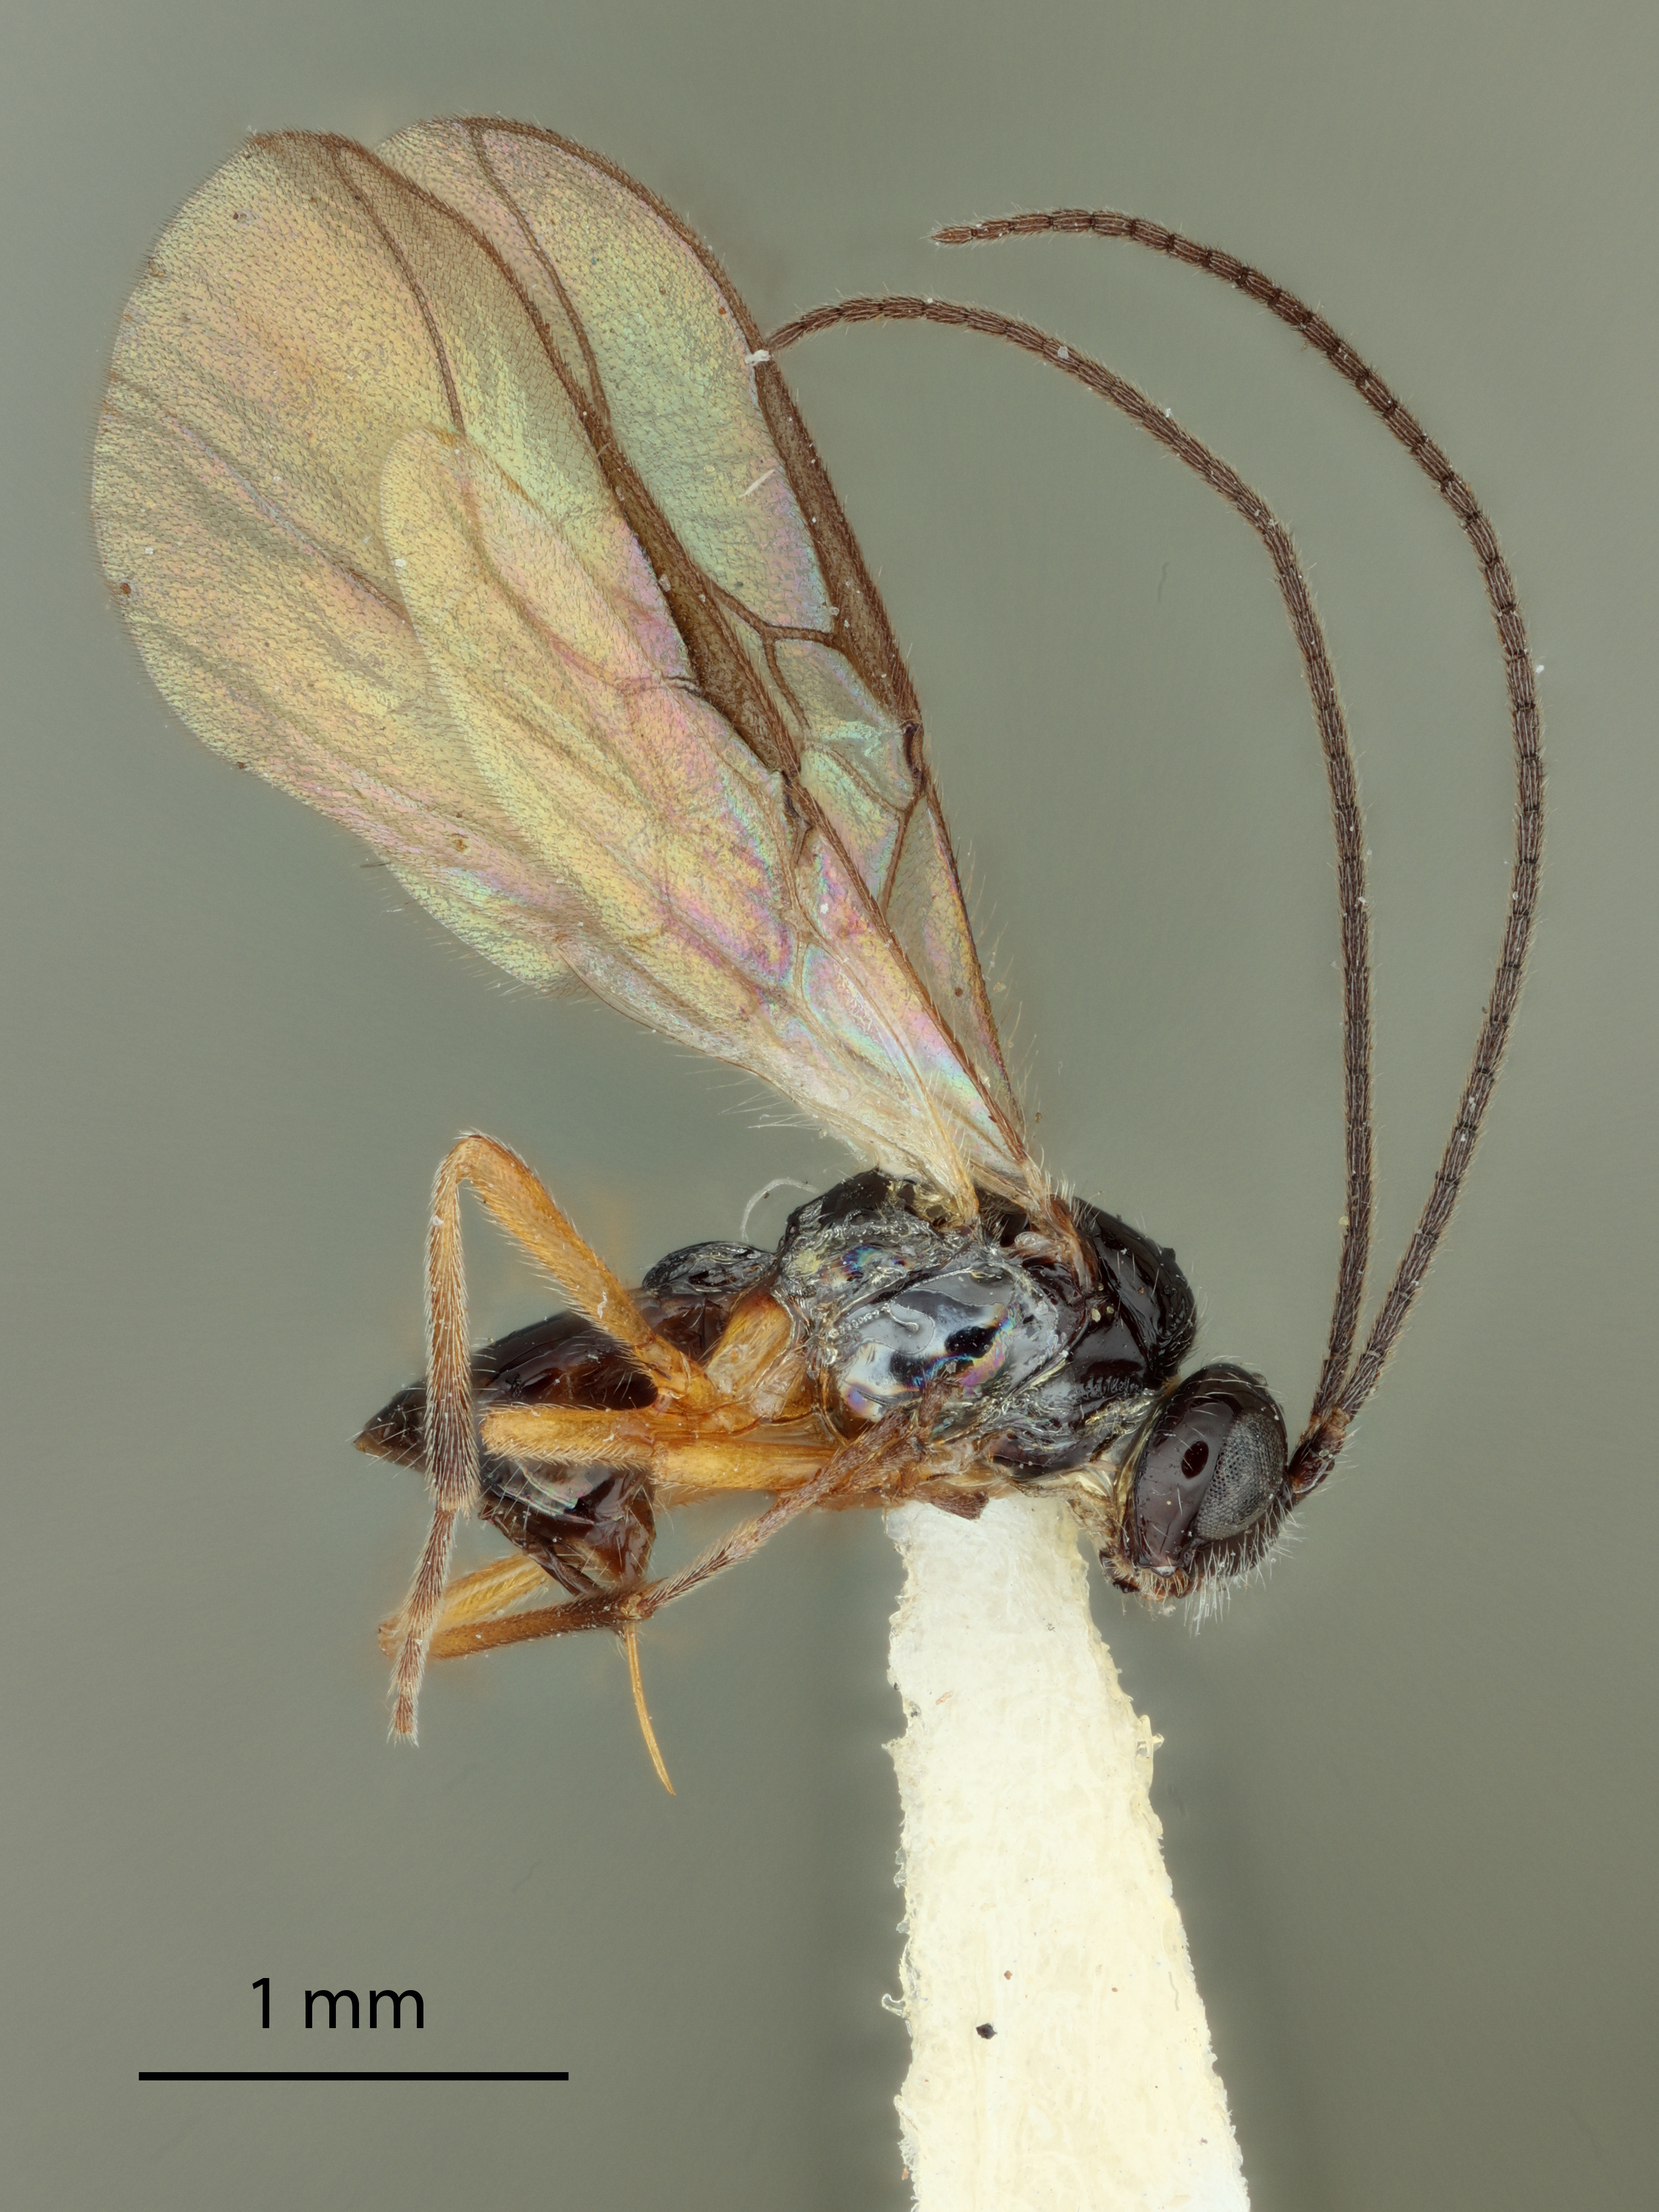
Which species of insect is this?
Opius blantoni
